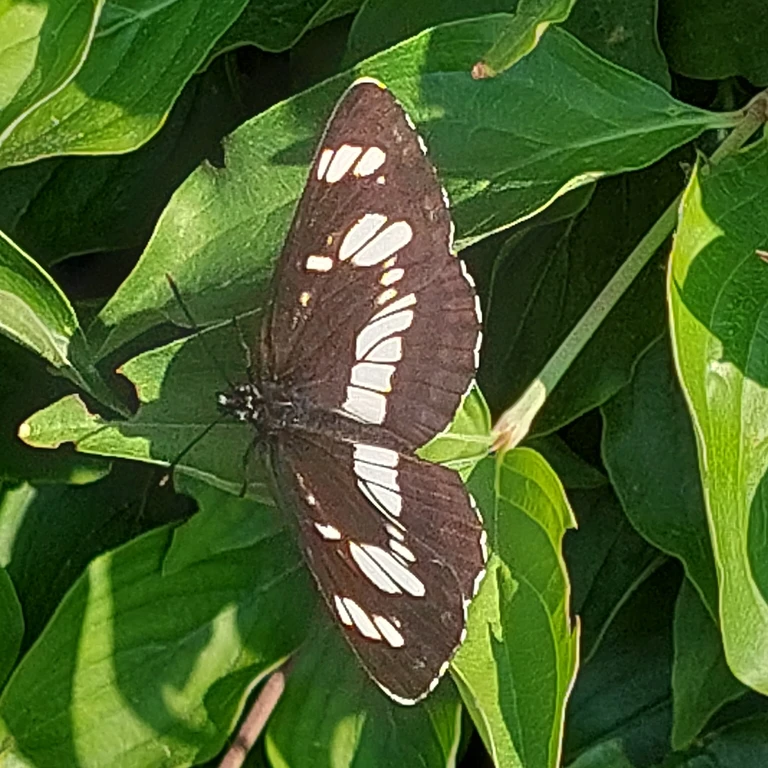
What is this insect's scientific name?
Neptis rivularis
